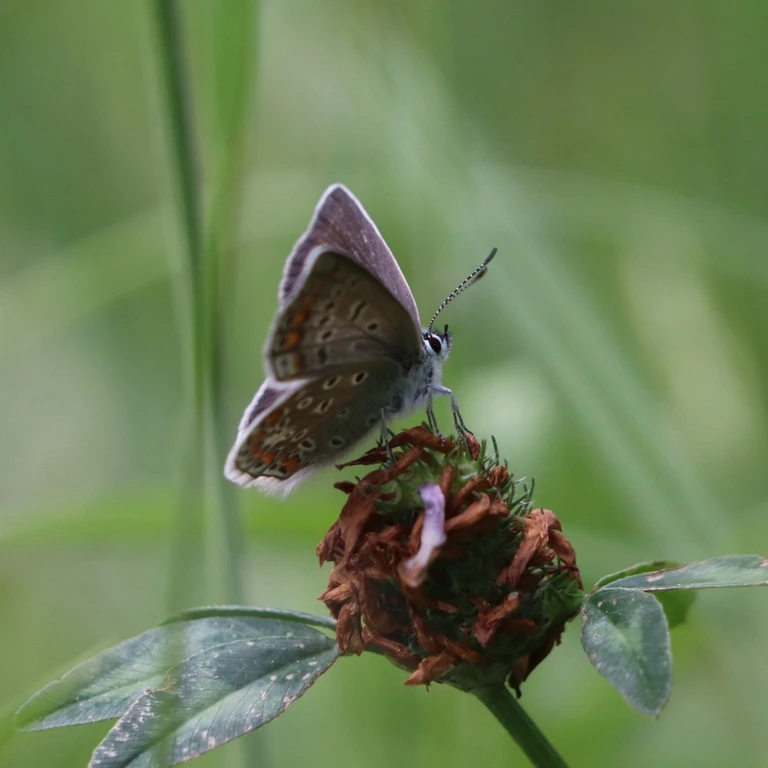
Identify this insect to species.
Polyommatus icarus
